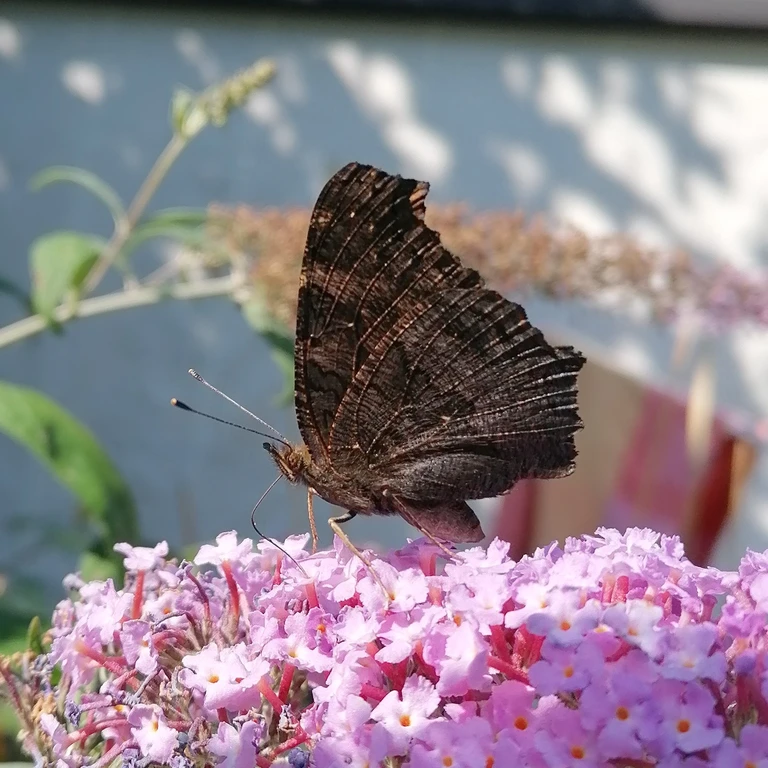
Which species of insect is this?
Aglais io
